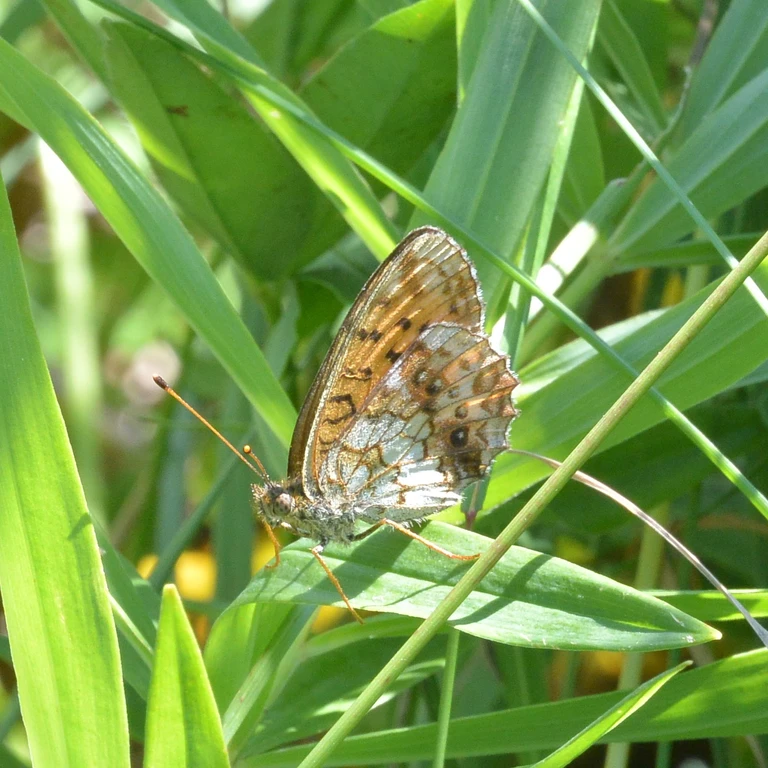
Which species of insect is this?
Brenthis ino
